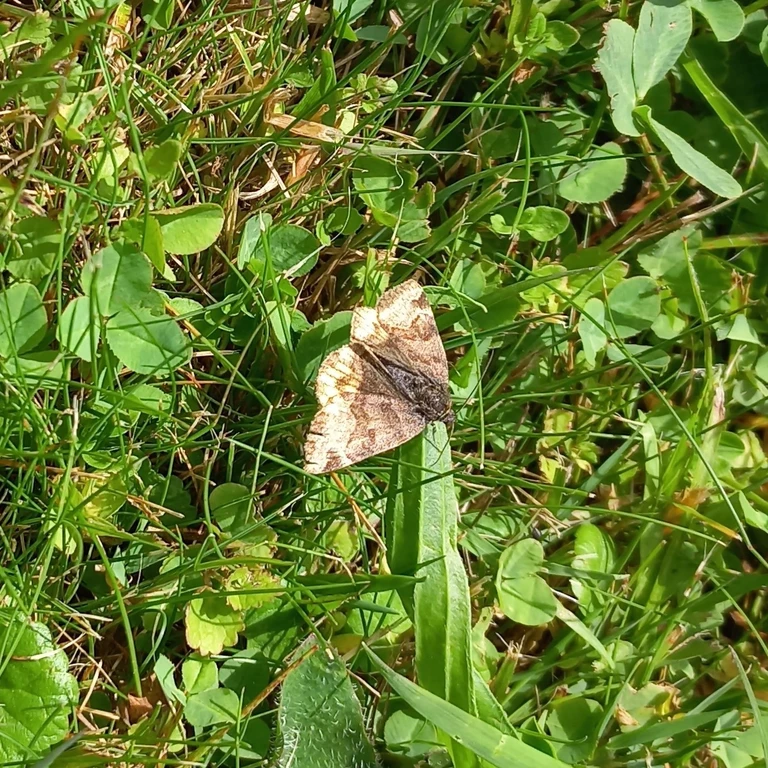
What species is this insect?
Euclidia glyphica
